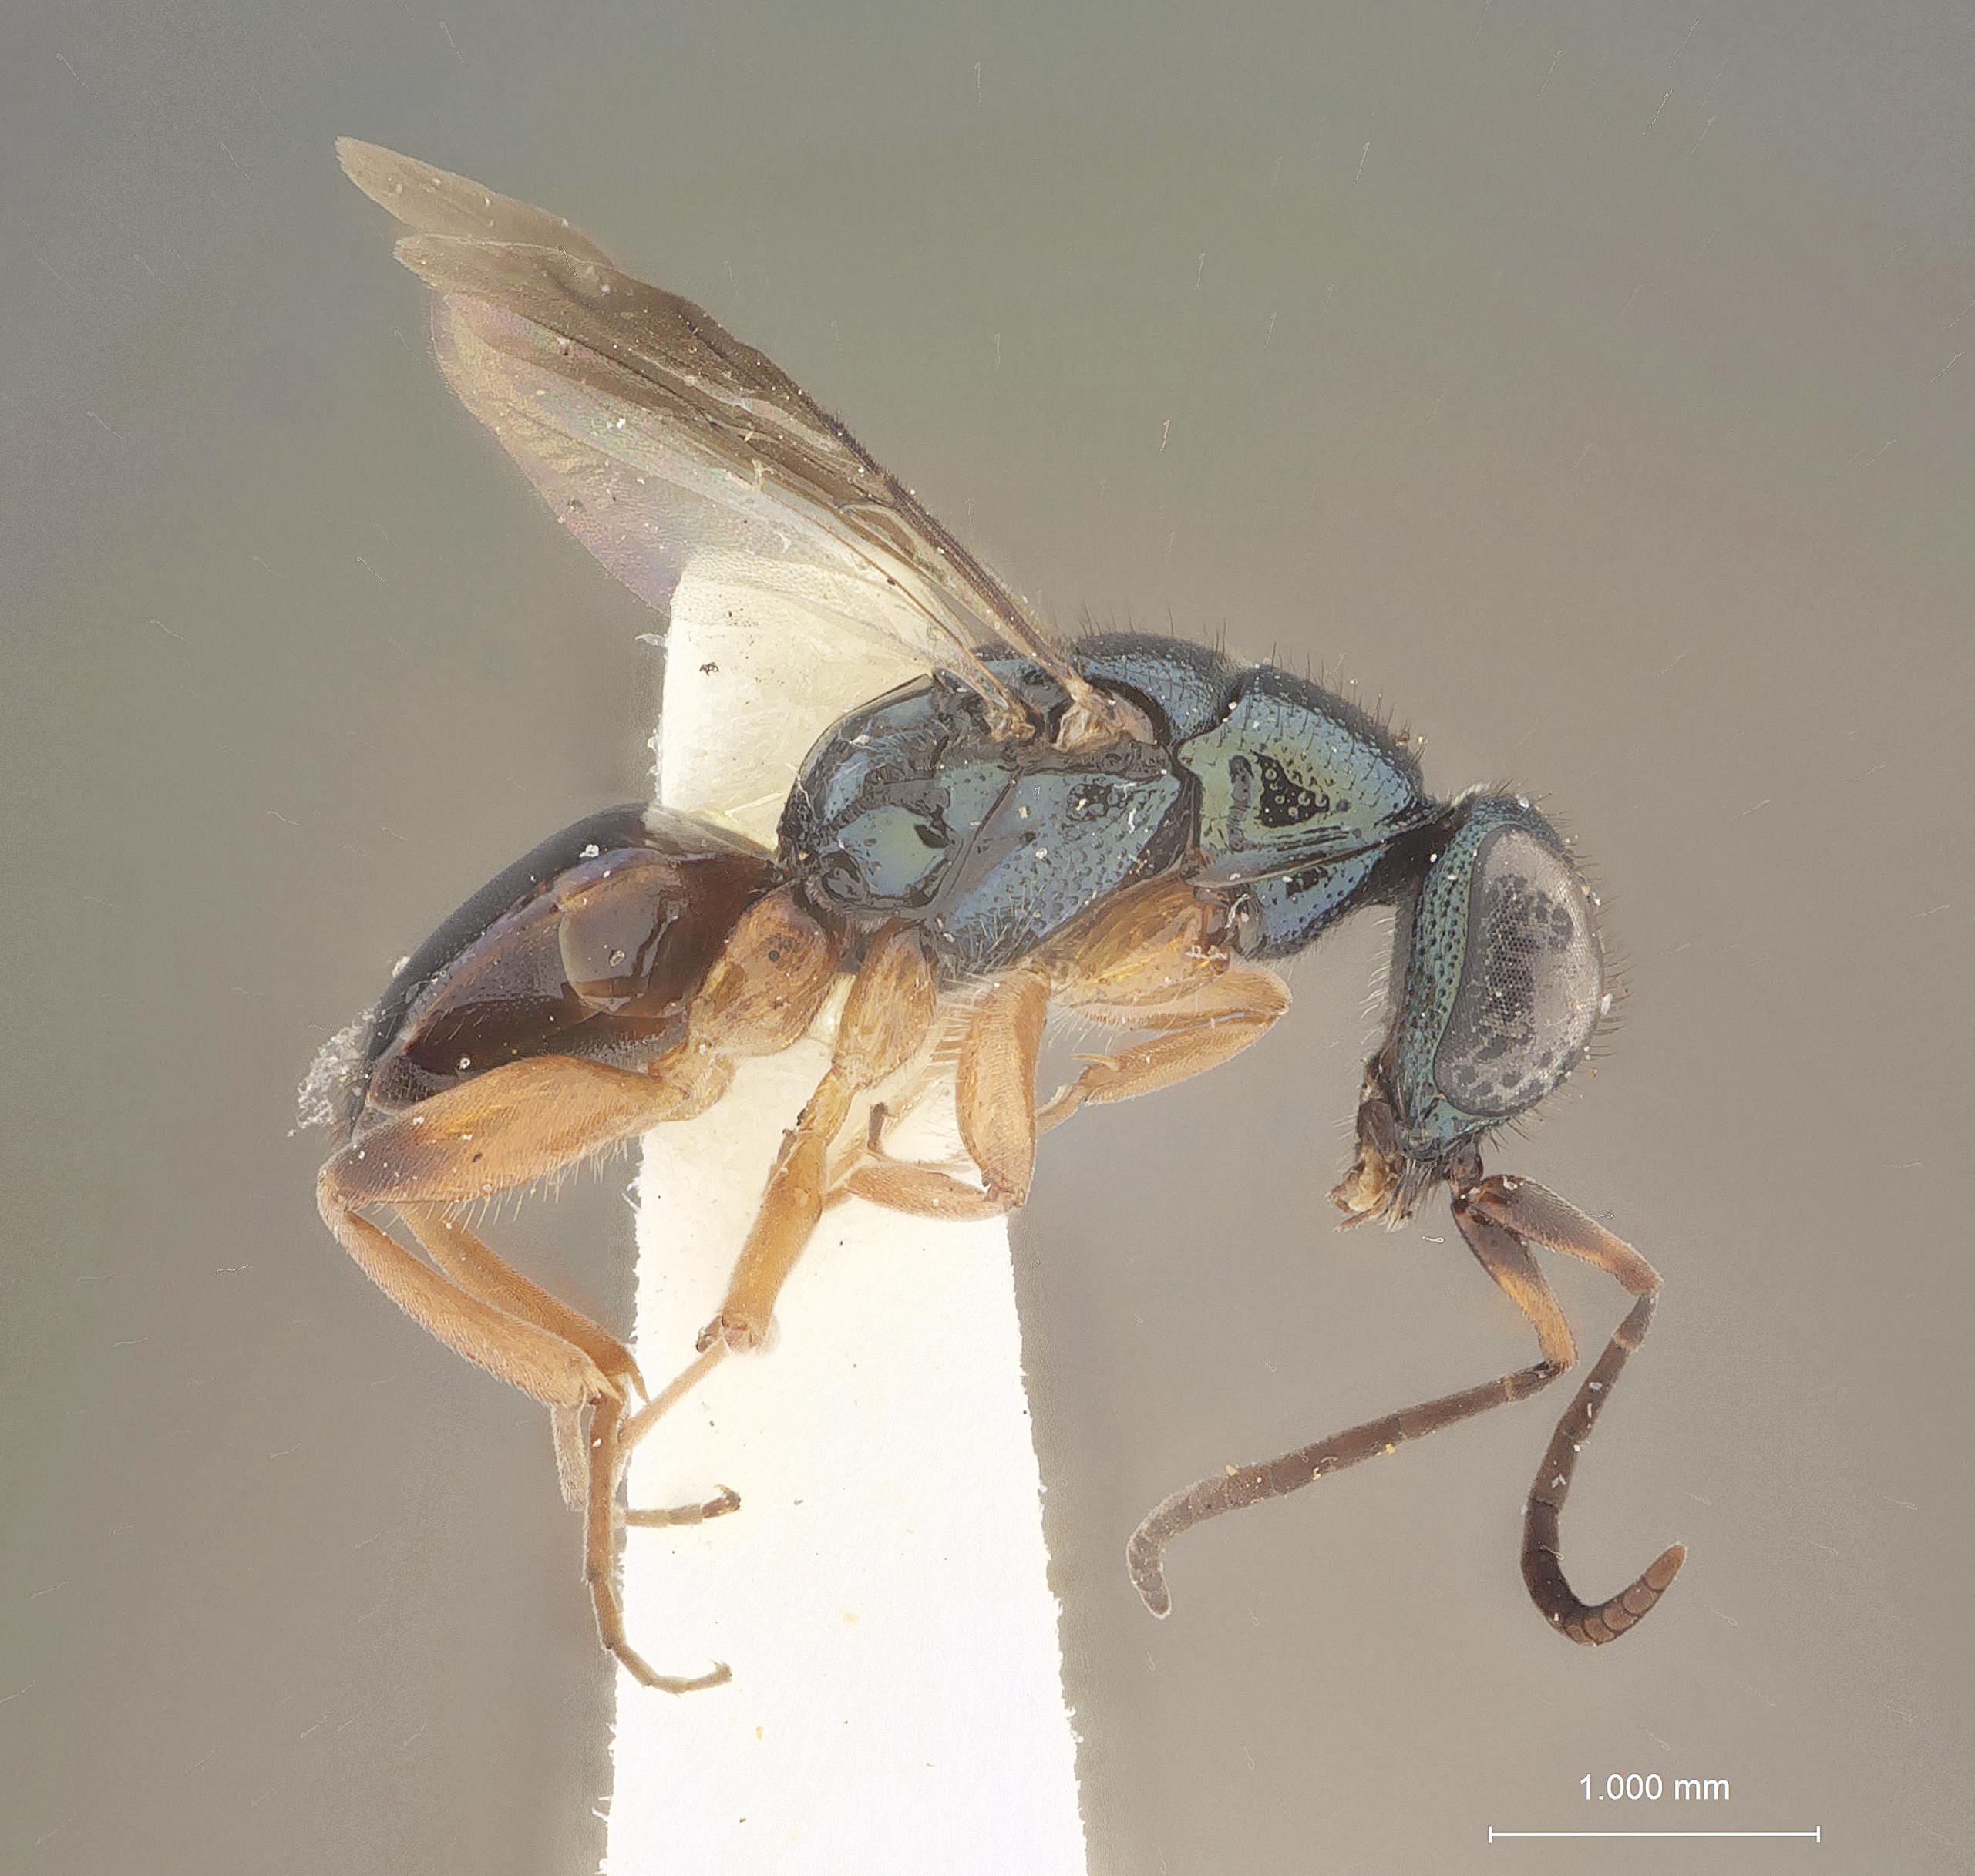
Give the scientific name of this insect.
Mesitiopterus floridensis
